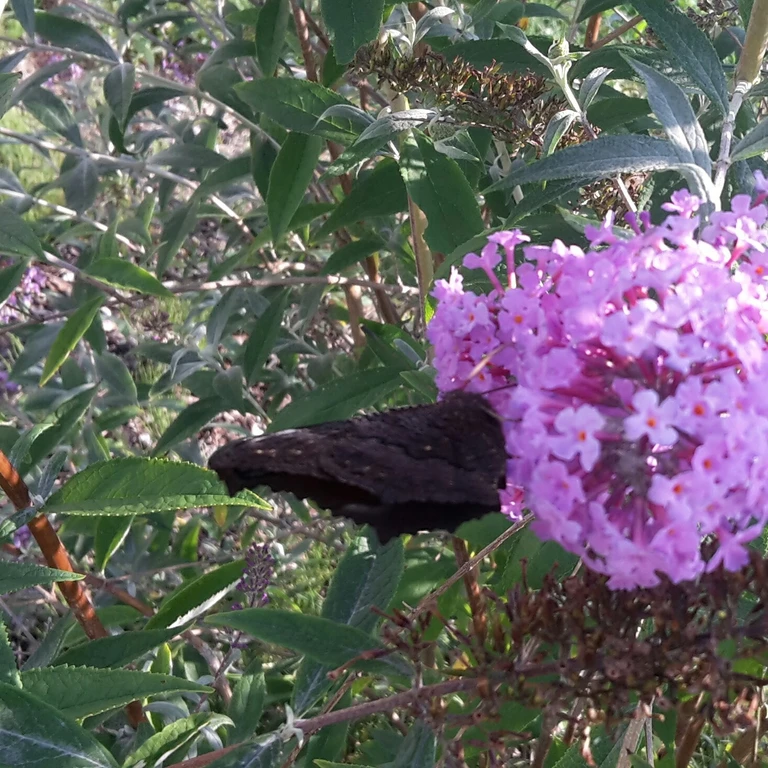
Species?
Aglais io
